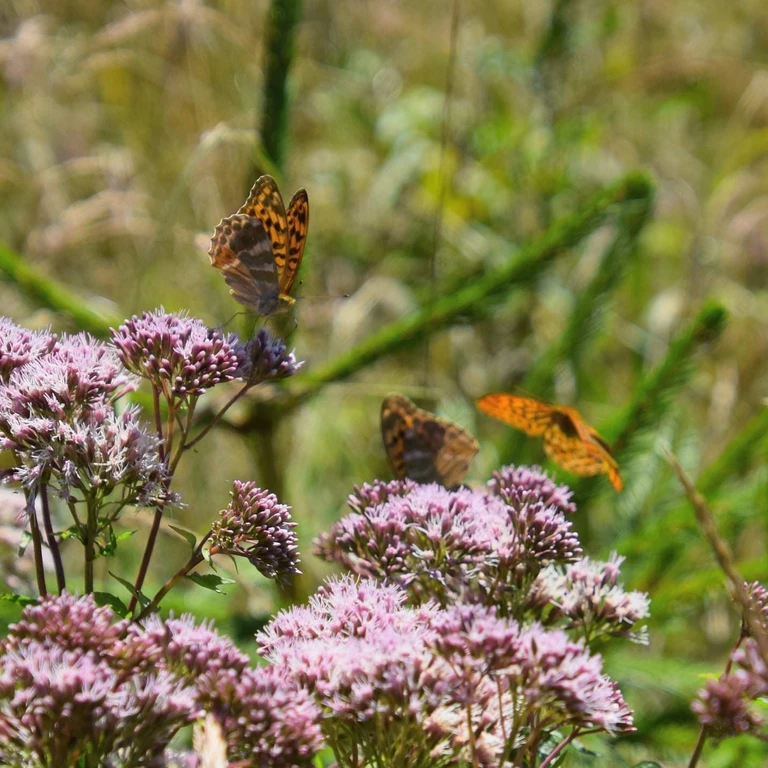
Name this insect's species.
Argynnis paphia
